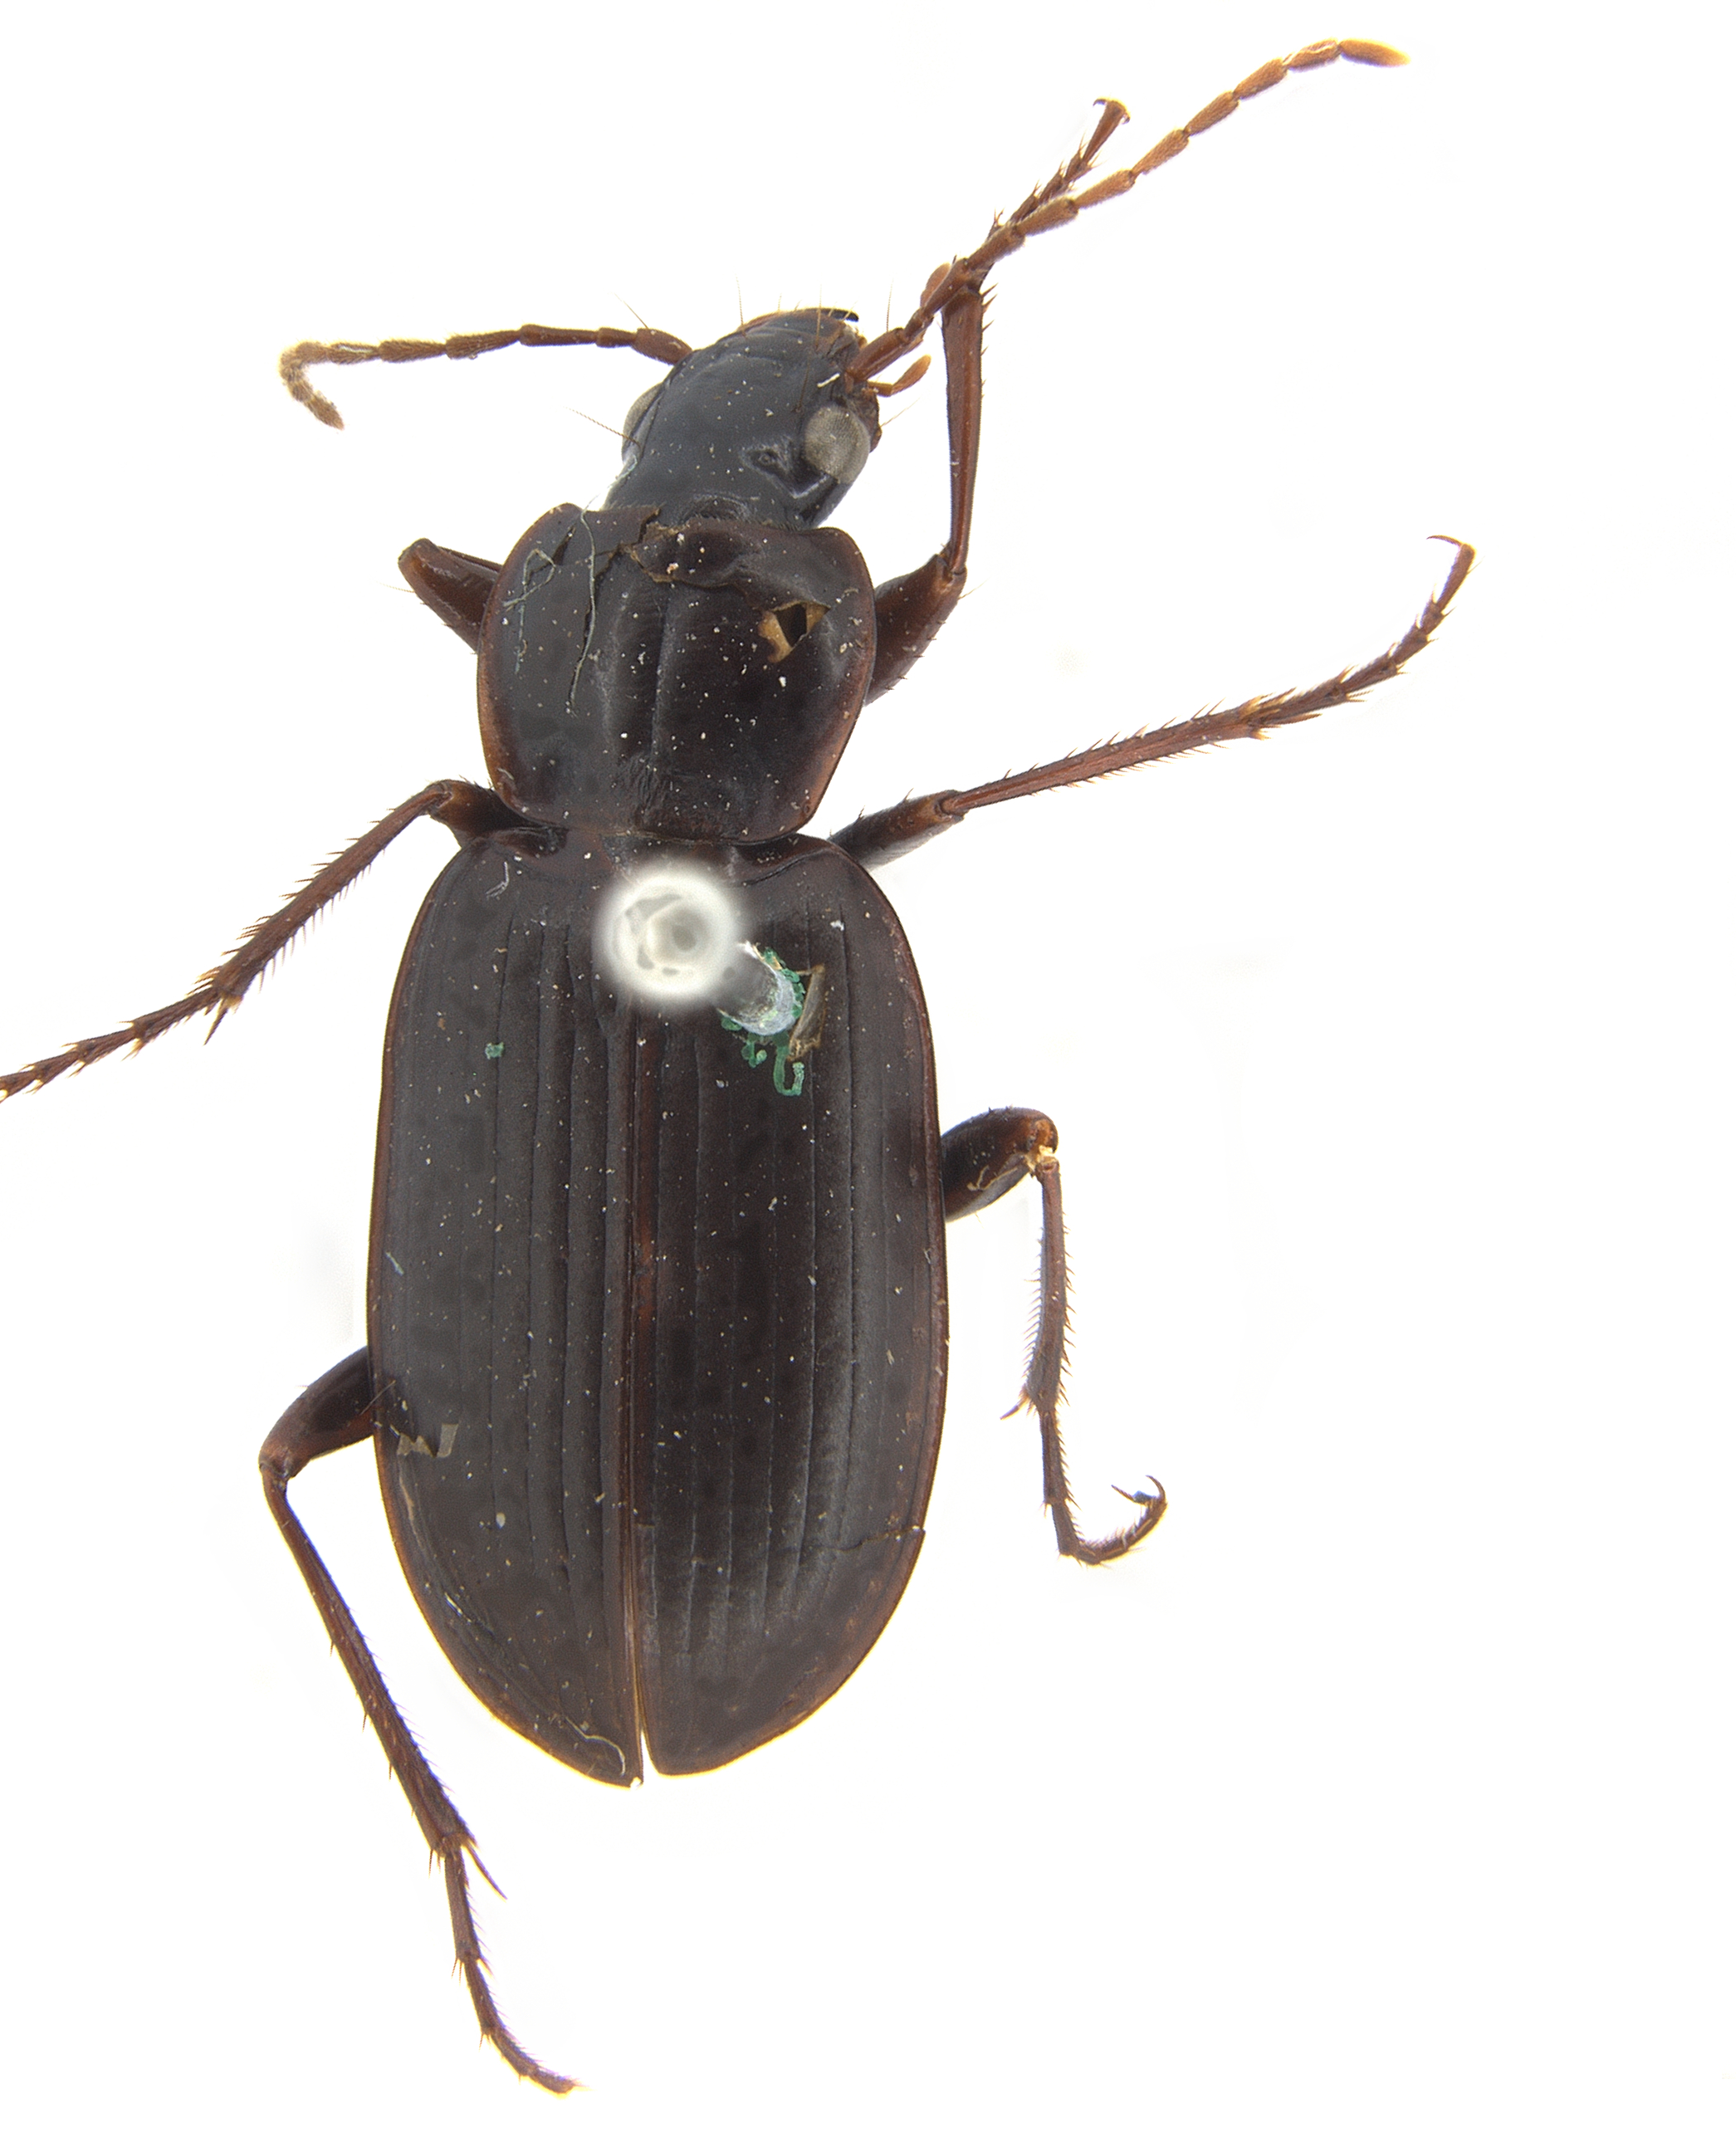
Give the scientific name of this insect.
Calathus advena (also Acalathus advena)
